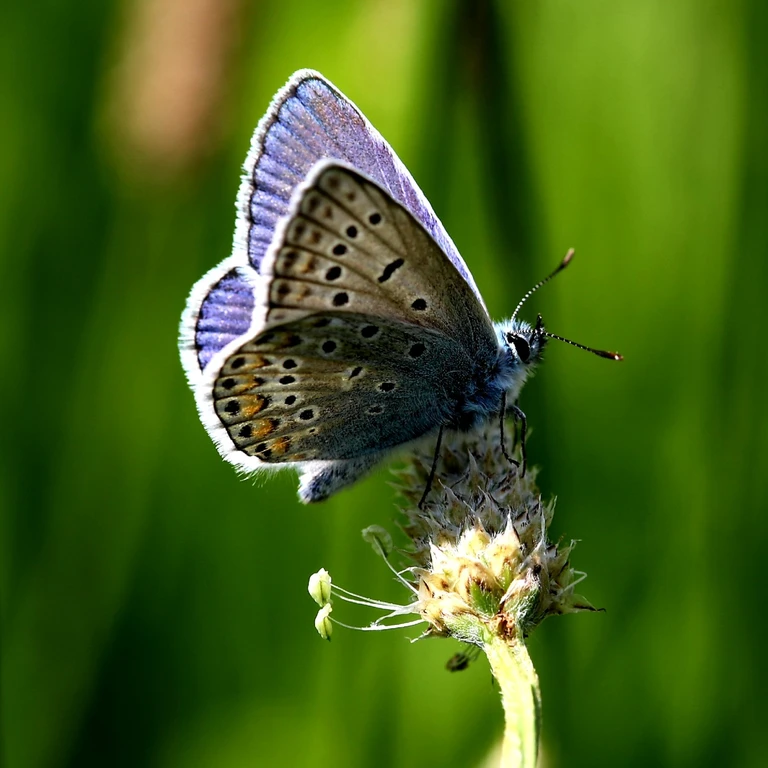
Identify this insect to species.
Polyommatus icarus
